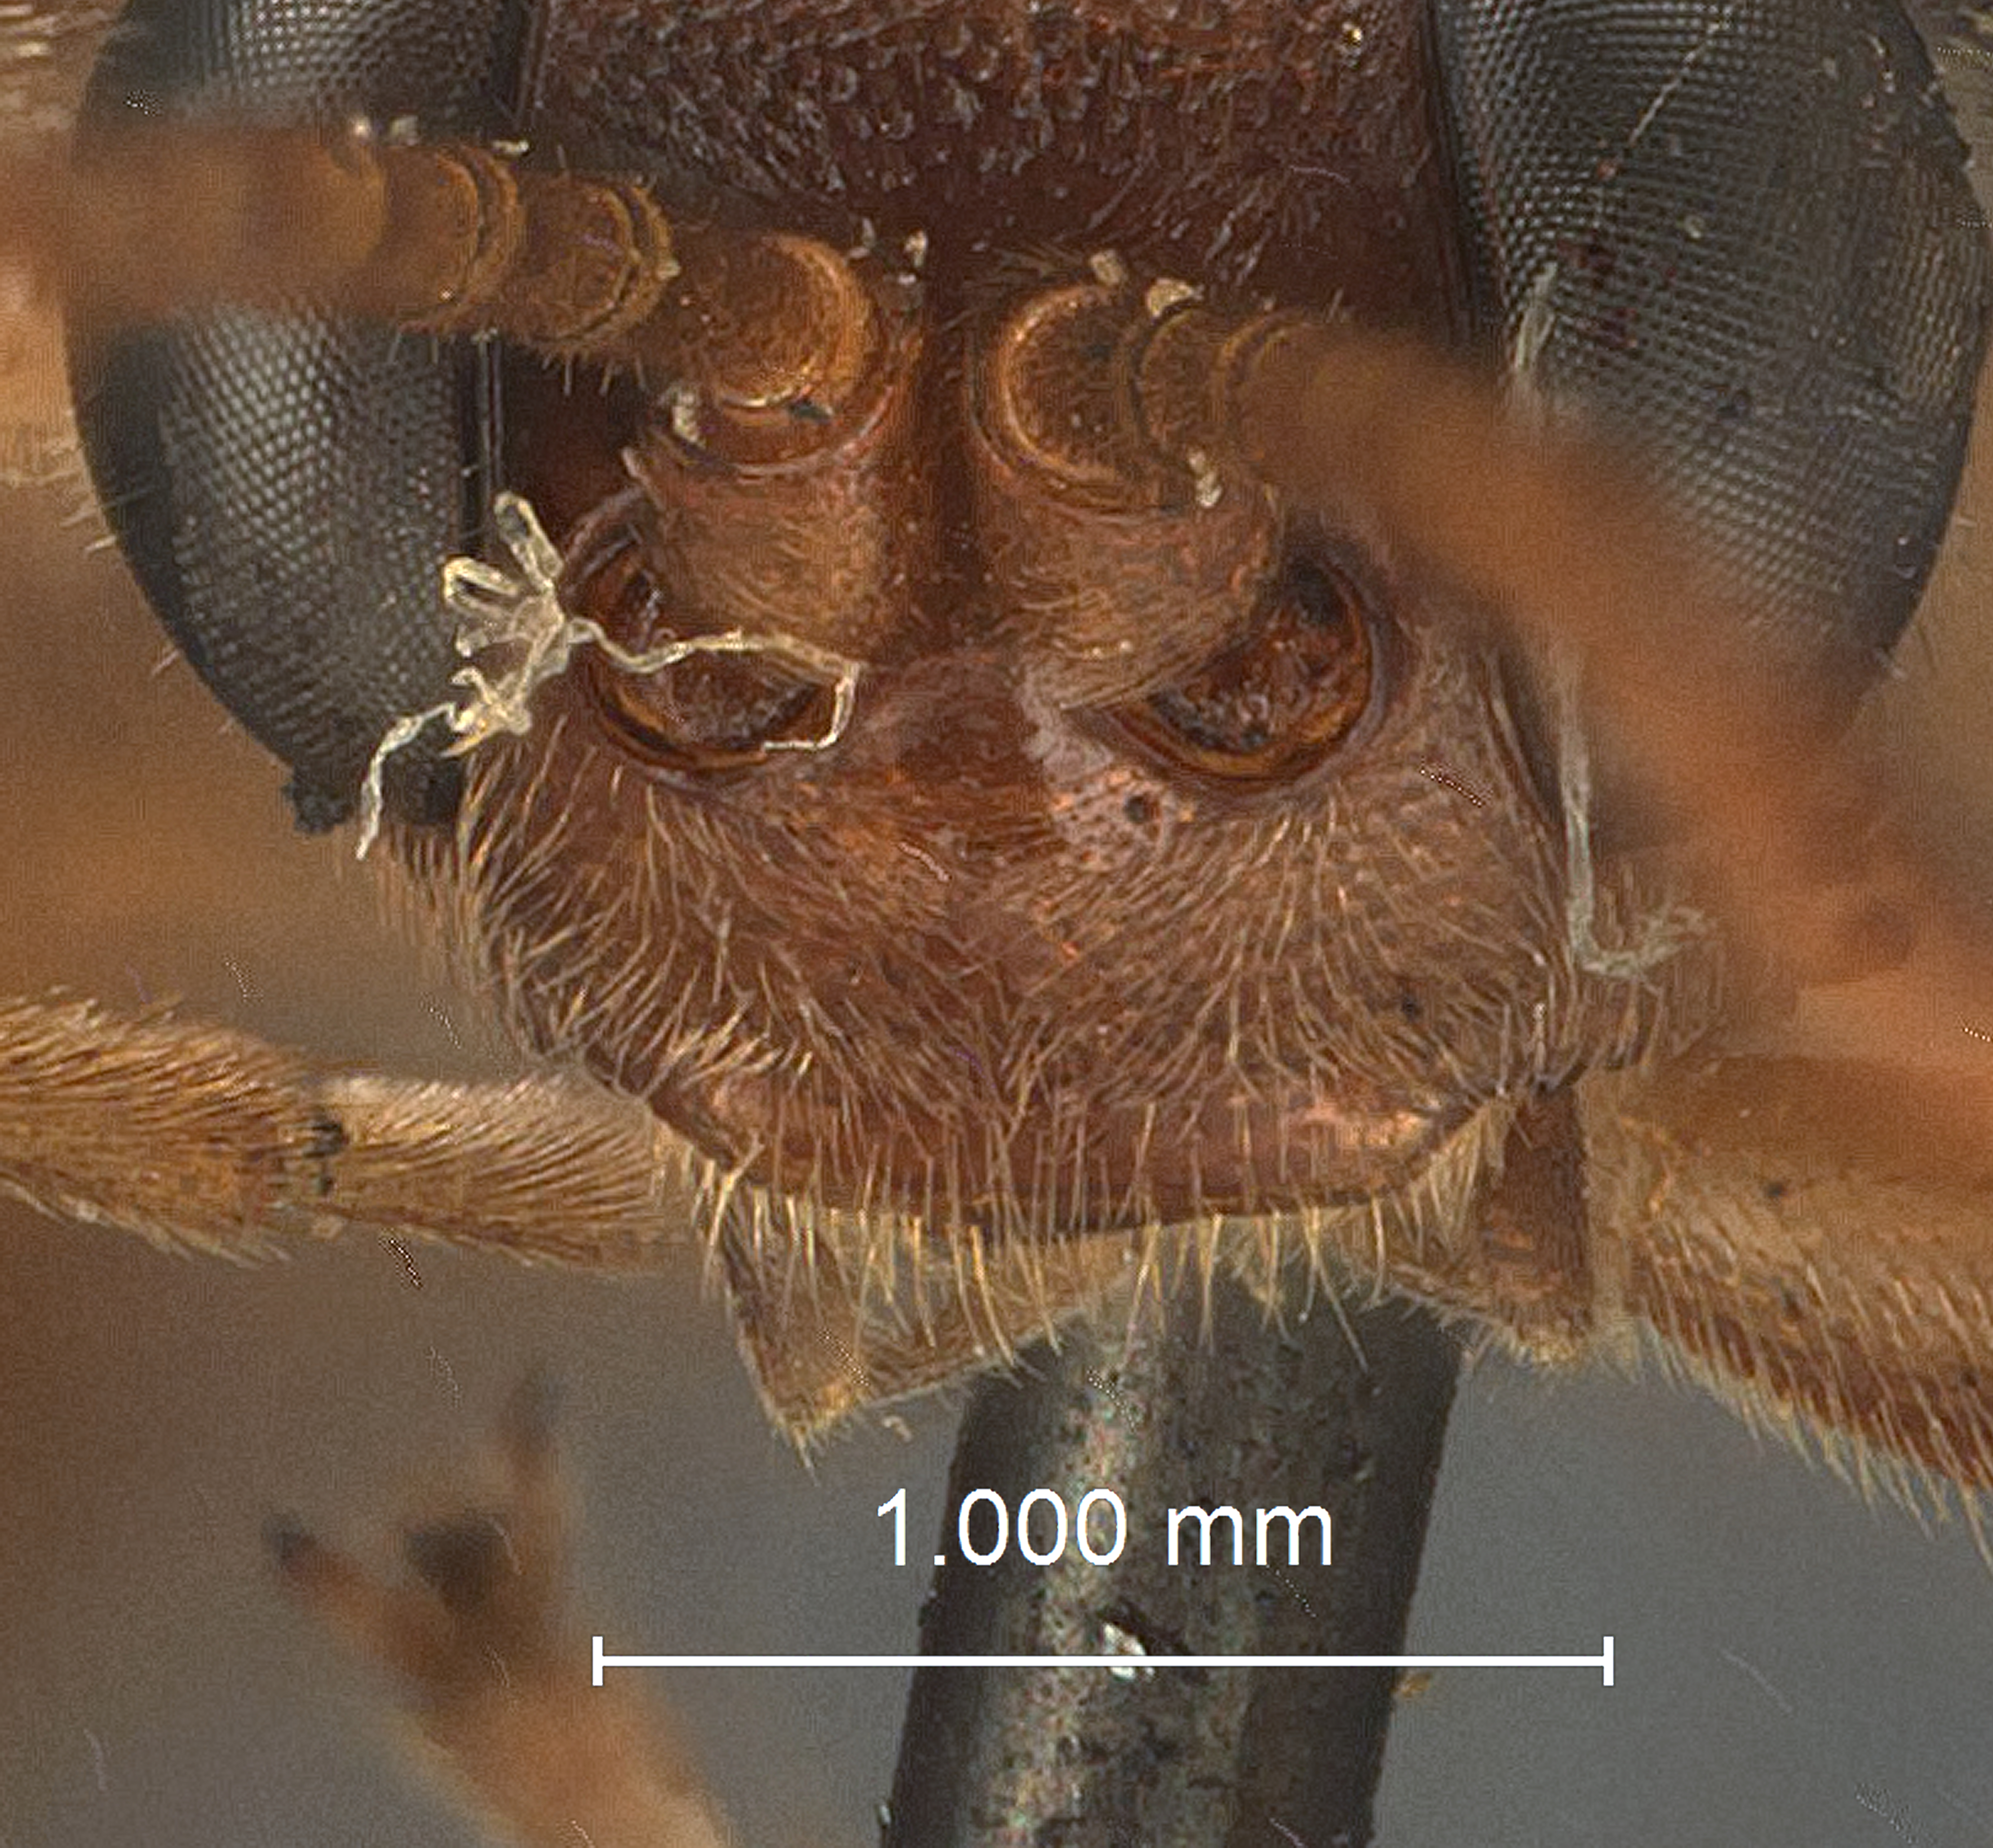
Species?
Ectopimorpha luperinae
